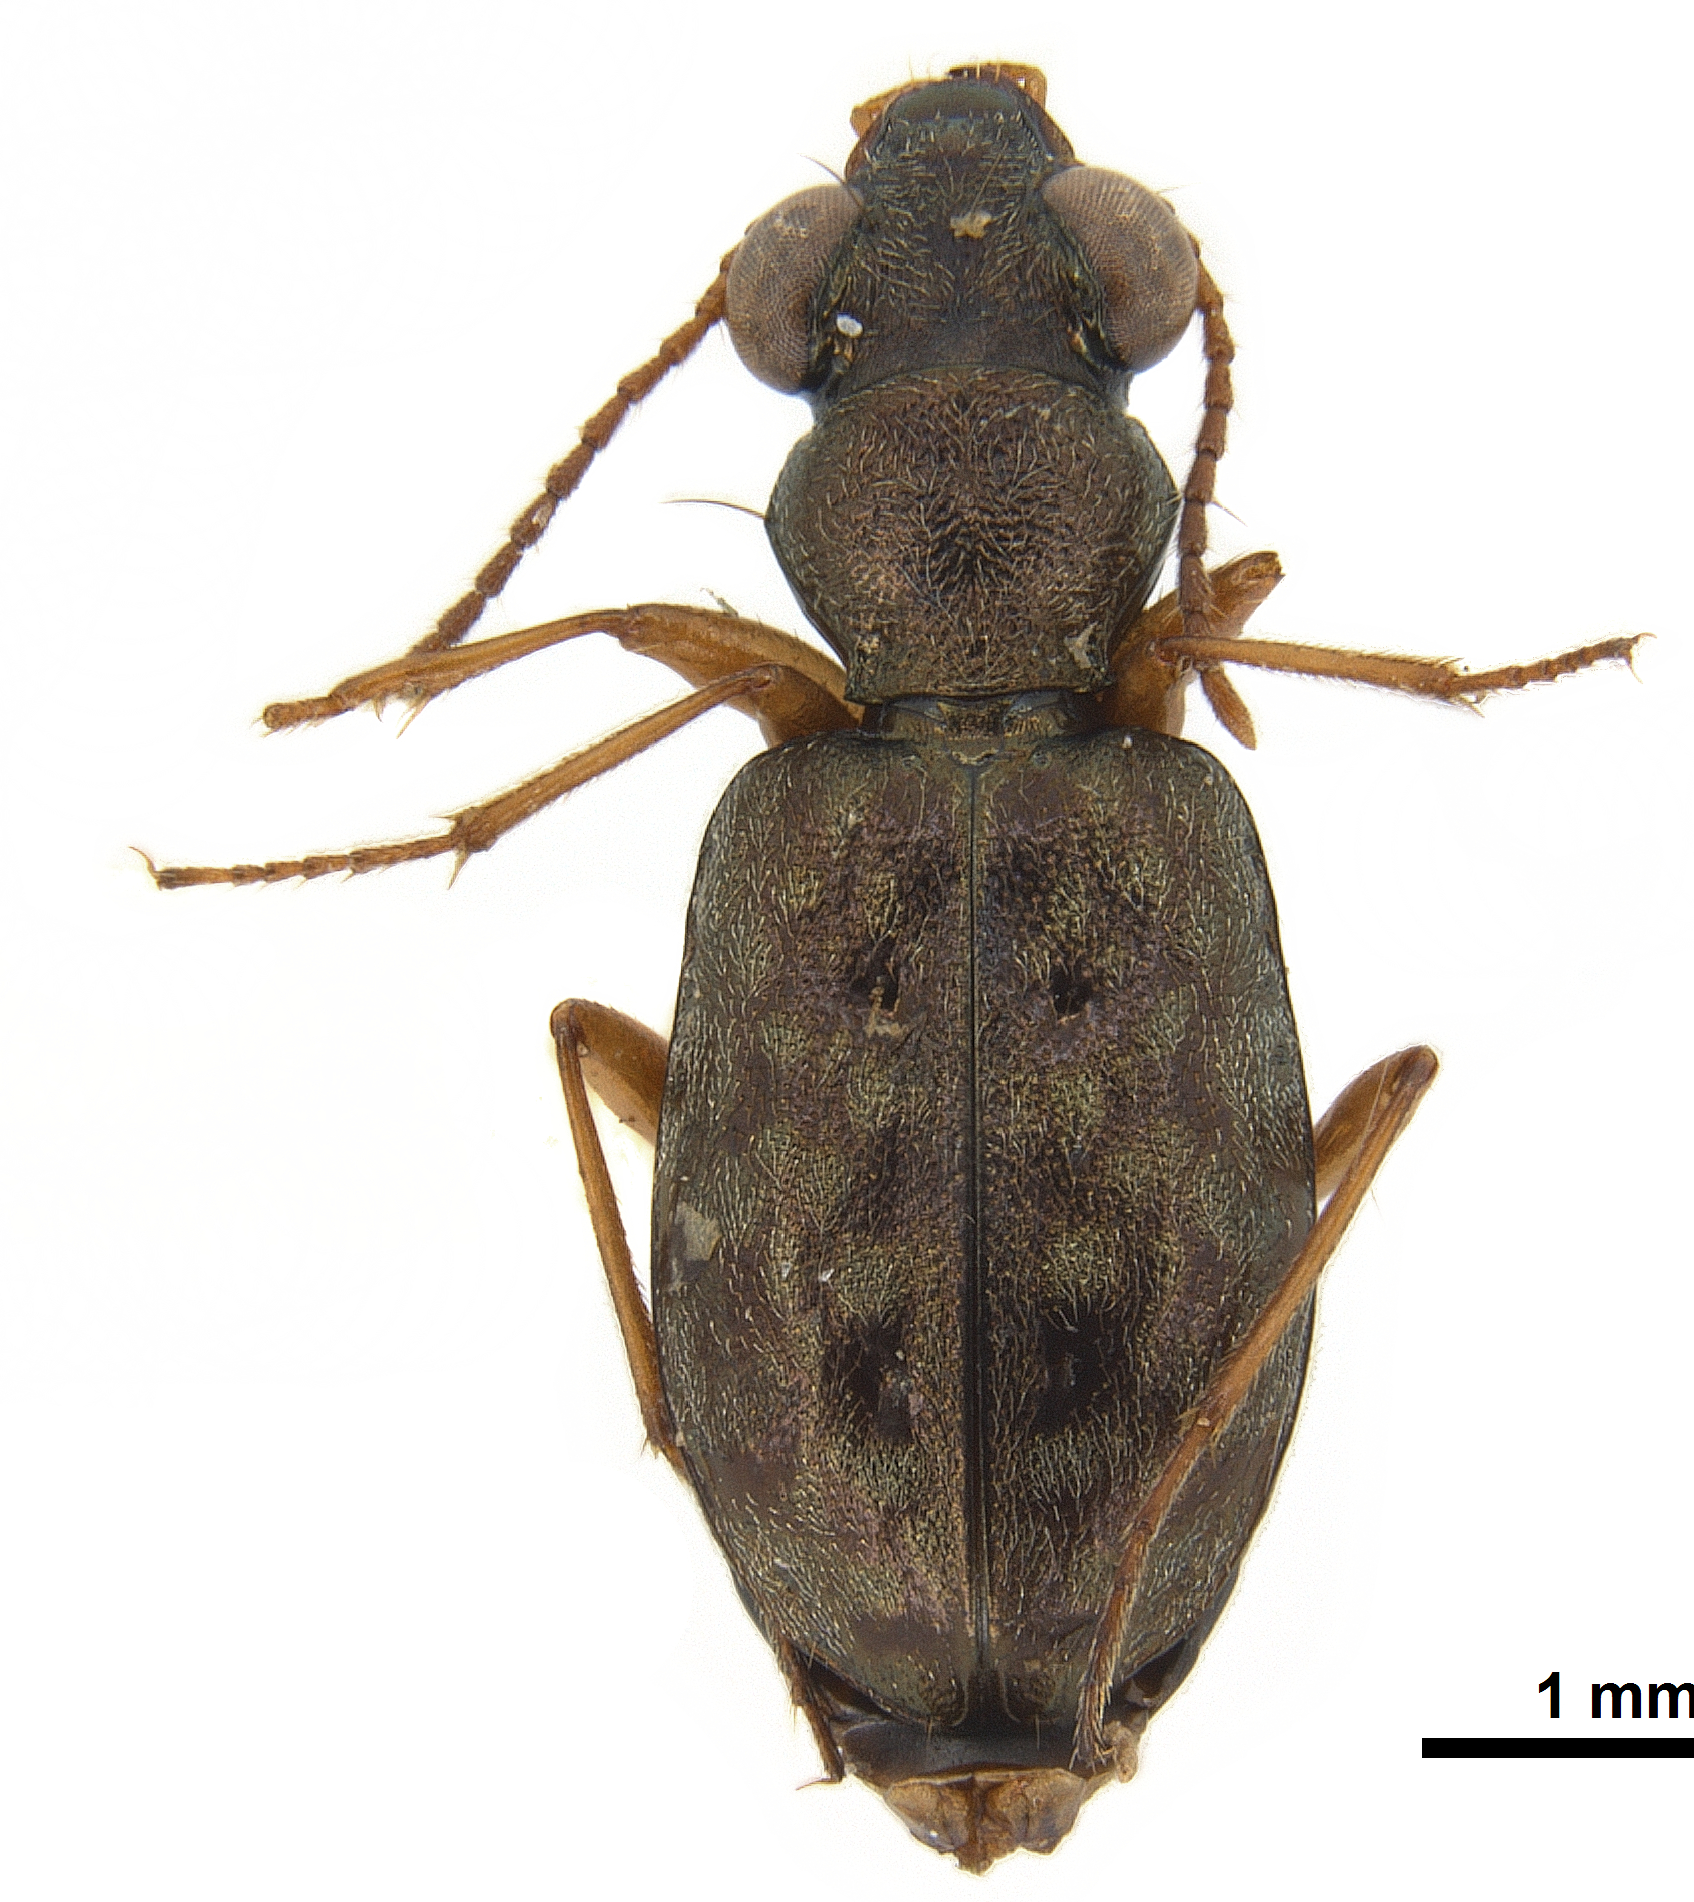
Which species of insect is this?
Asaphidion flavipes
